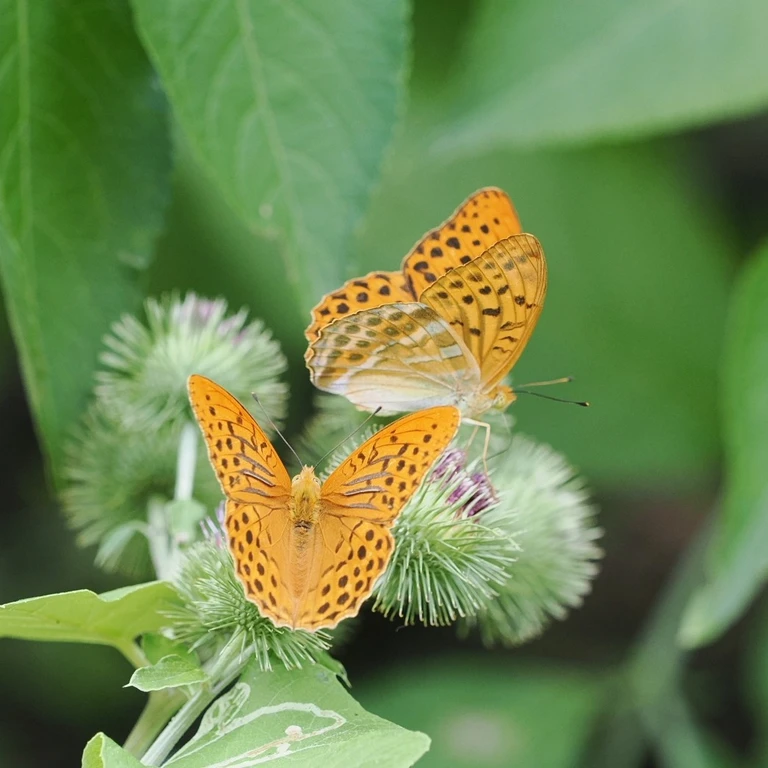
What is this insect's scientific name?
Argynnis paphia
